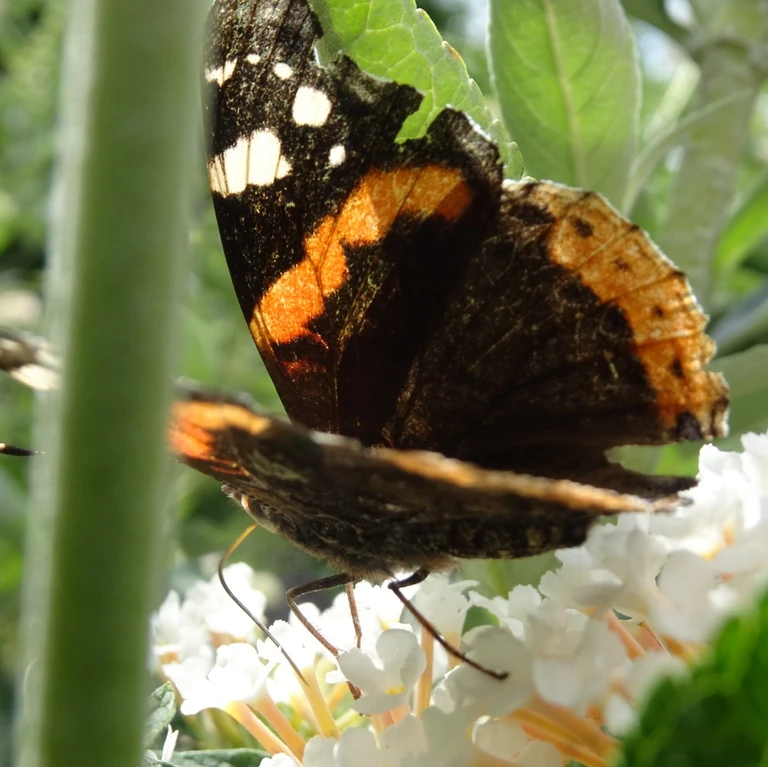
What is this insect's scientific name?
Vanessa atalanta
